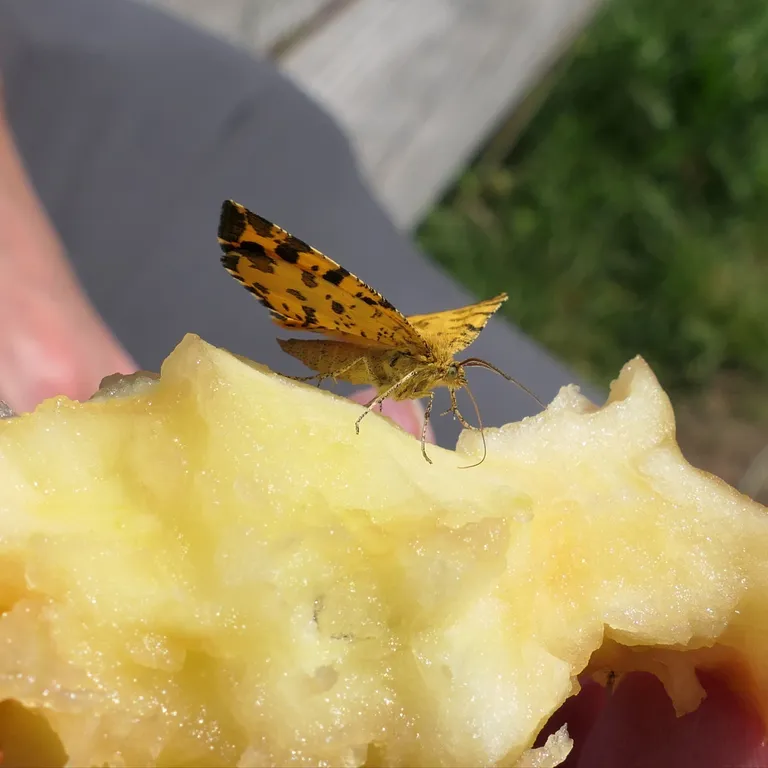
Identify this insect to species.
Pseudopanthera macularia
